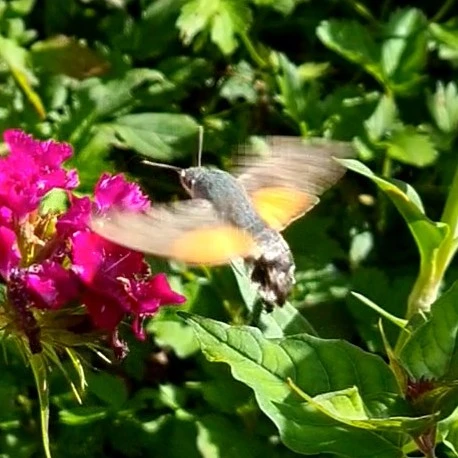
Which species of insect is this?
Macroglossum stellatarum
